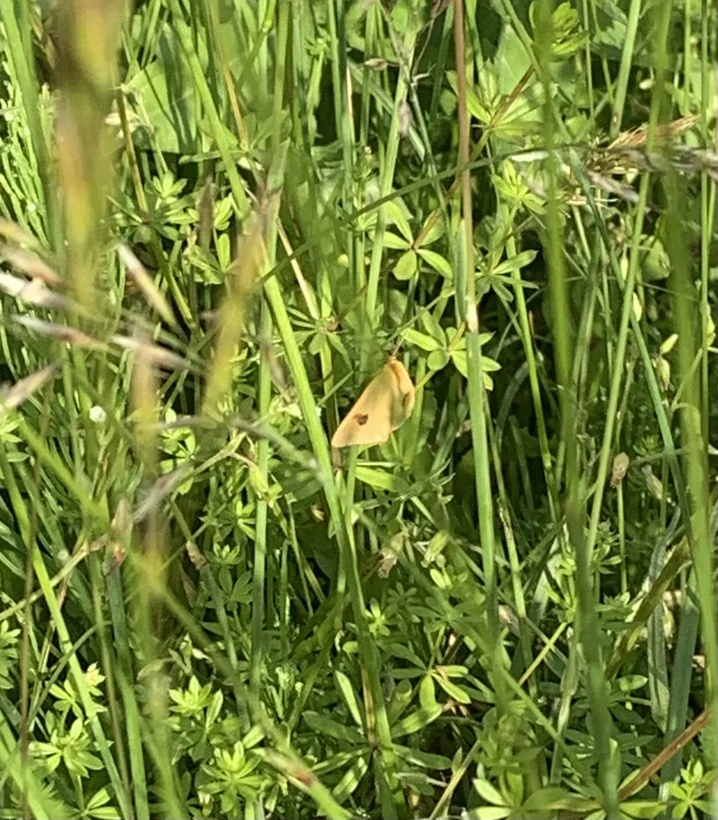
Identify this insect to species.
Diacrisia sannio
